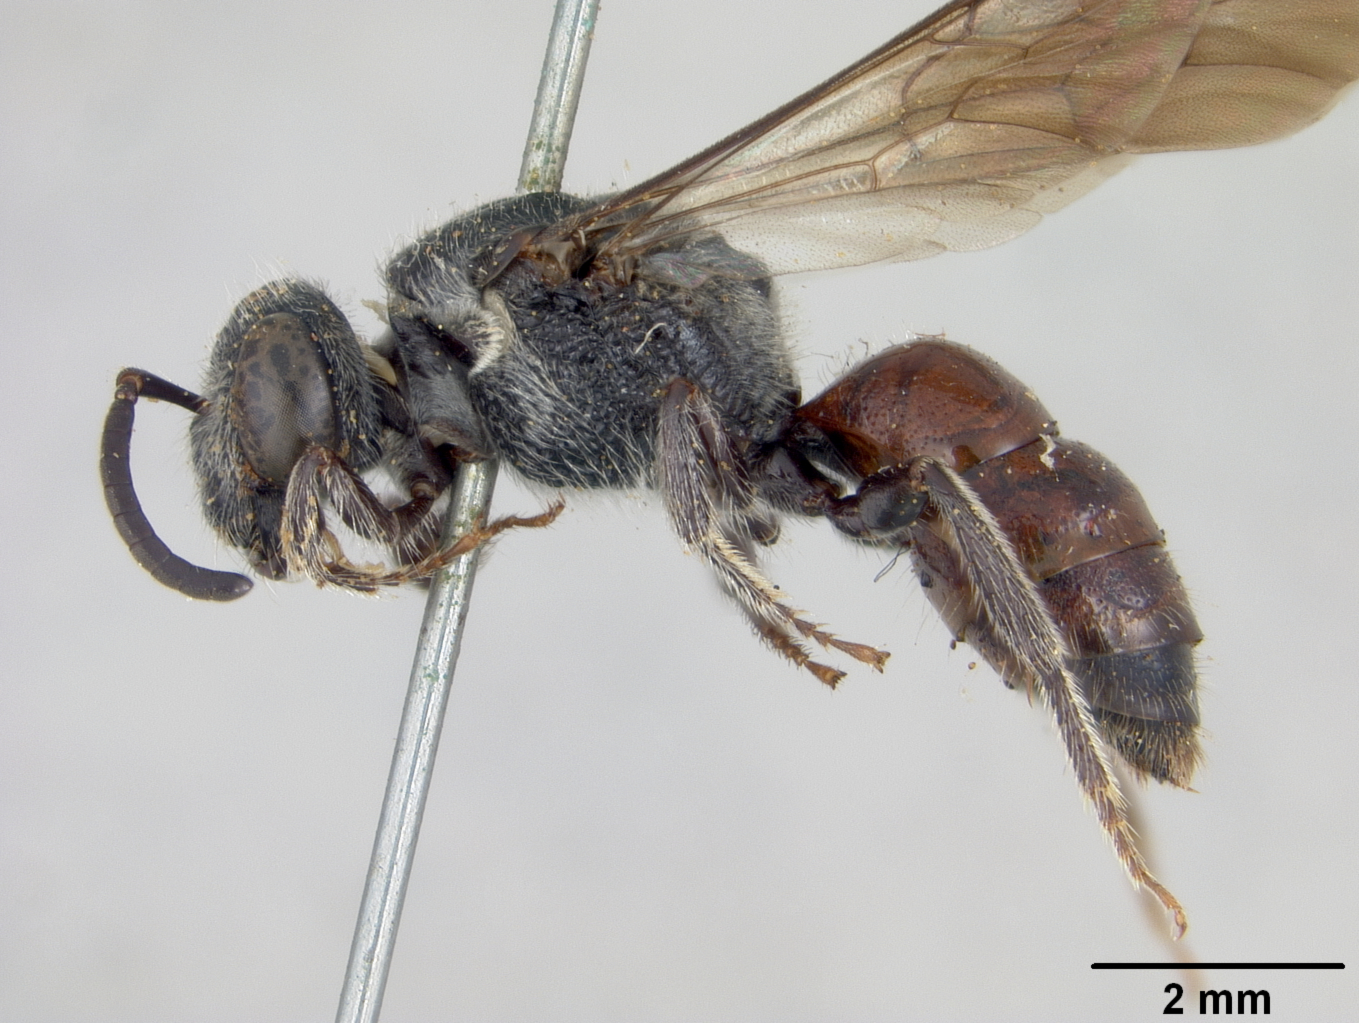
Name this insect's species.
Sphecodes rotundiceps
